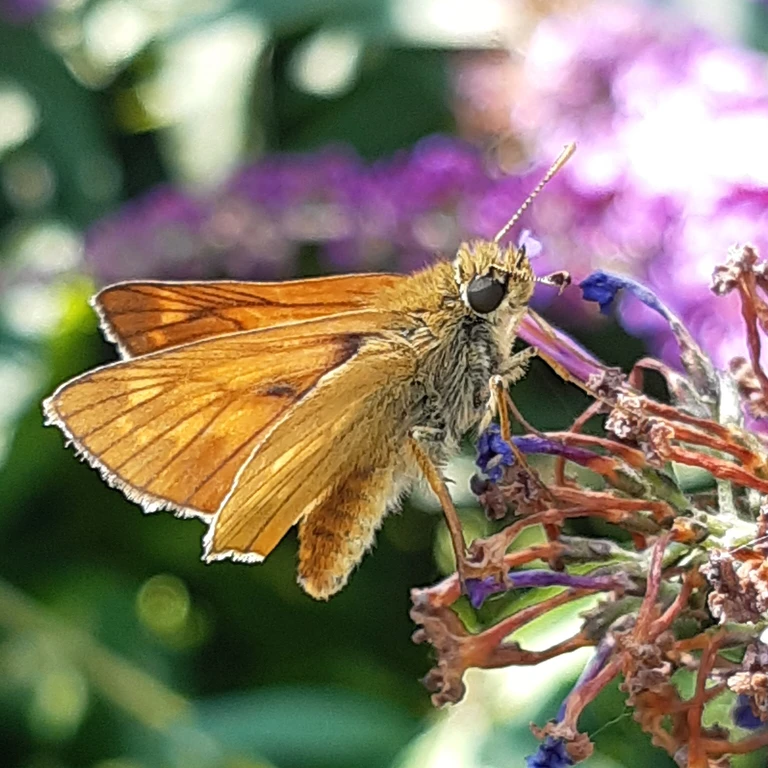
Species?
Ochlodes sylvanus (also Ochlodes venata)
